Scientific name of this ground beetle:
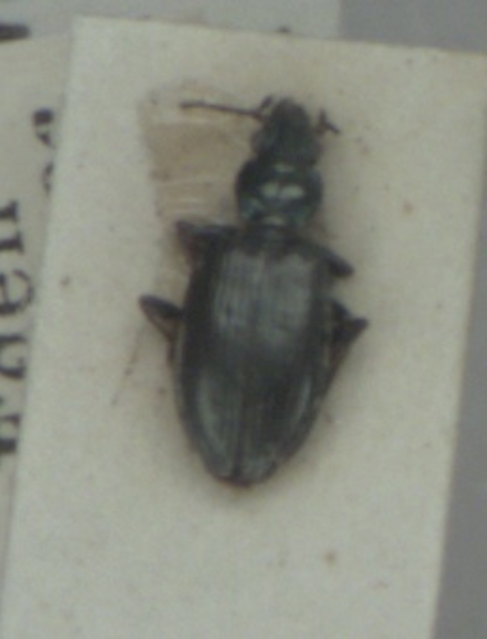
Bembidion geniculatum
